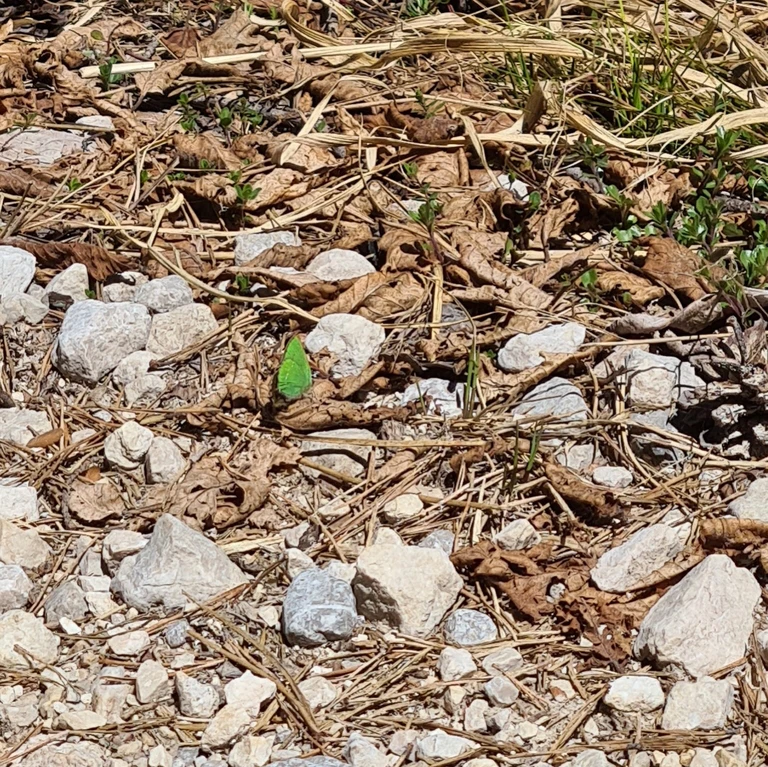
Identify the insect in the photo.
Callophrys rubi
